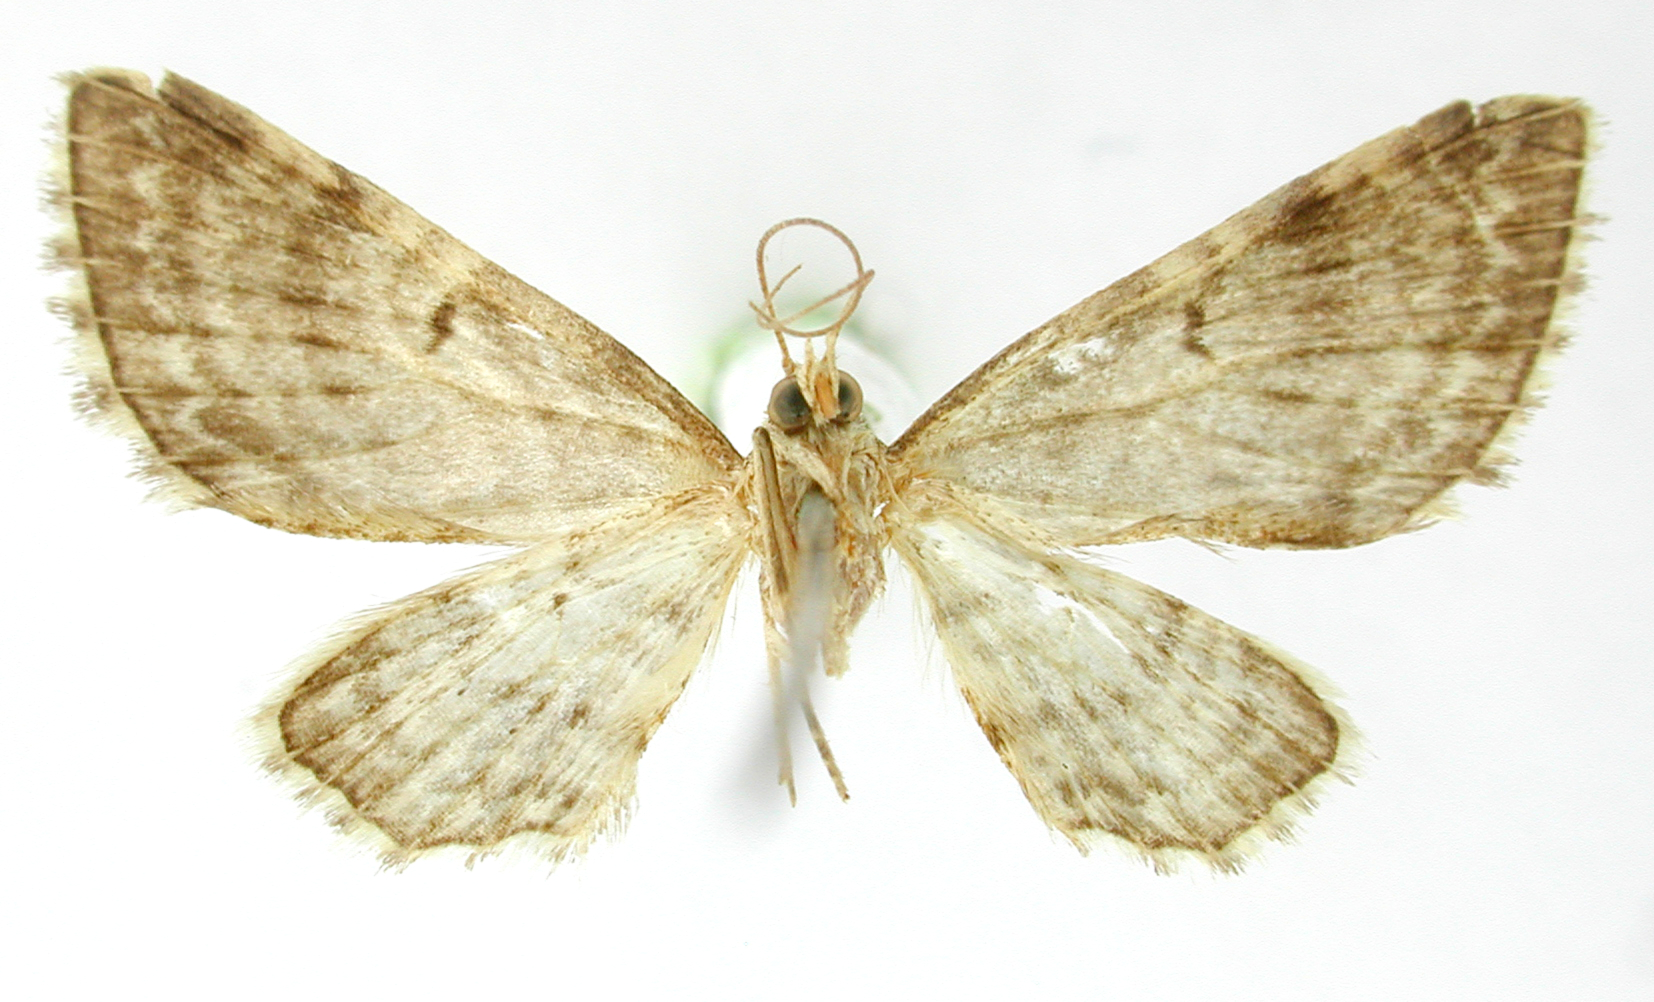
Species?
Eupithecia broteas
